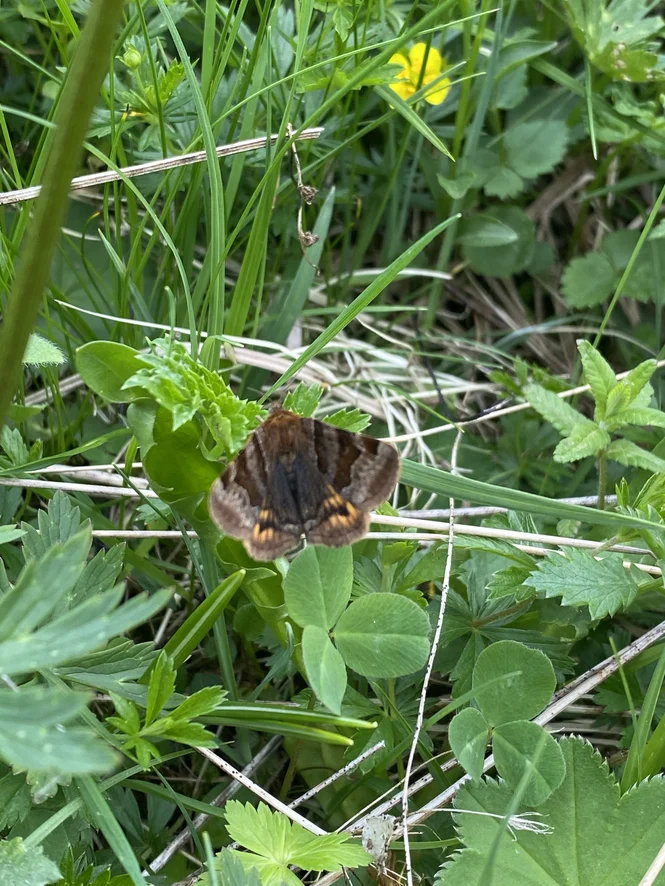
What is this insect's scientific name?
Euclidia glyphica
